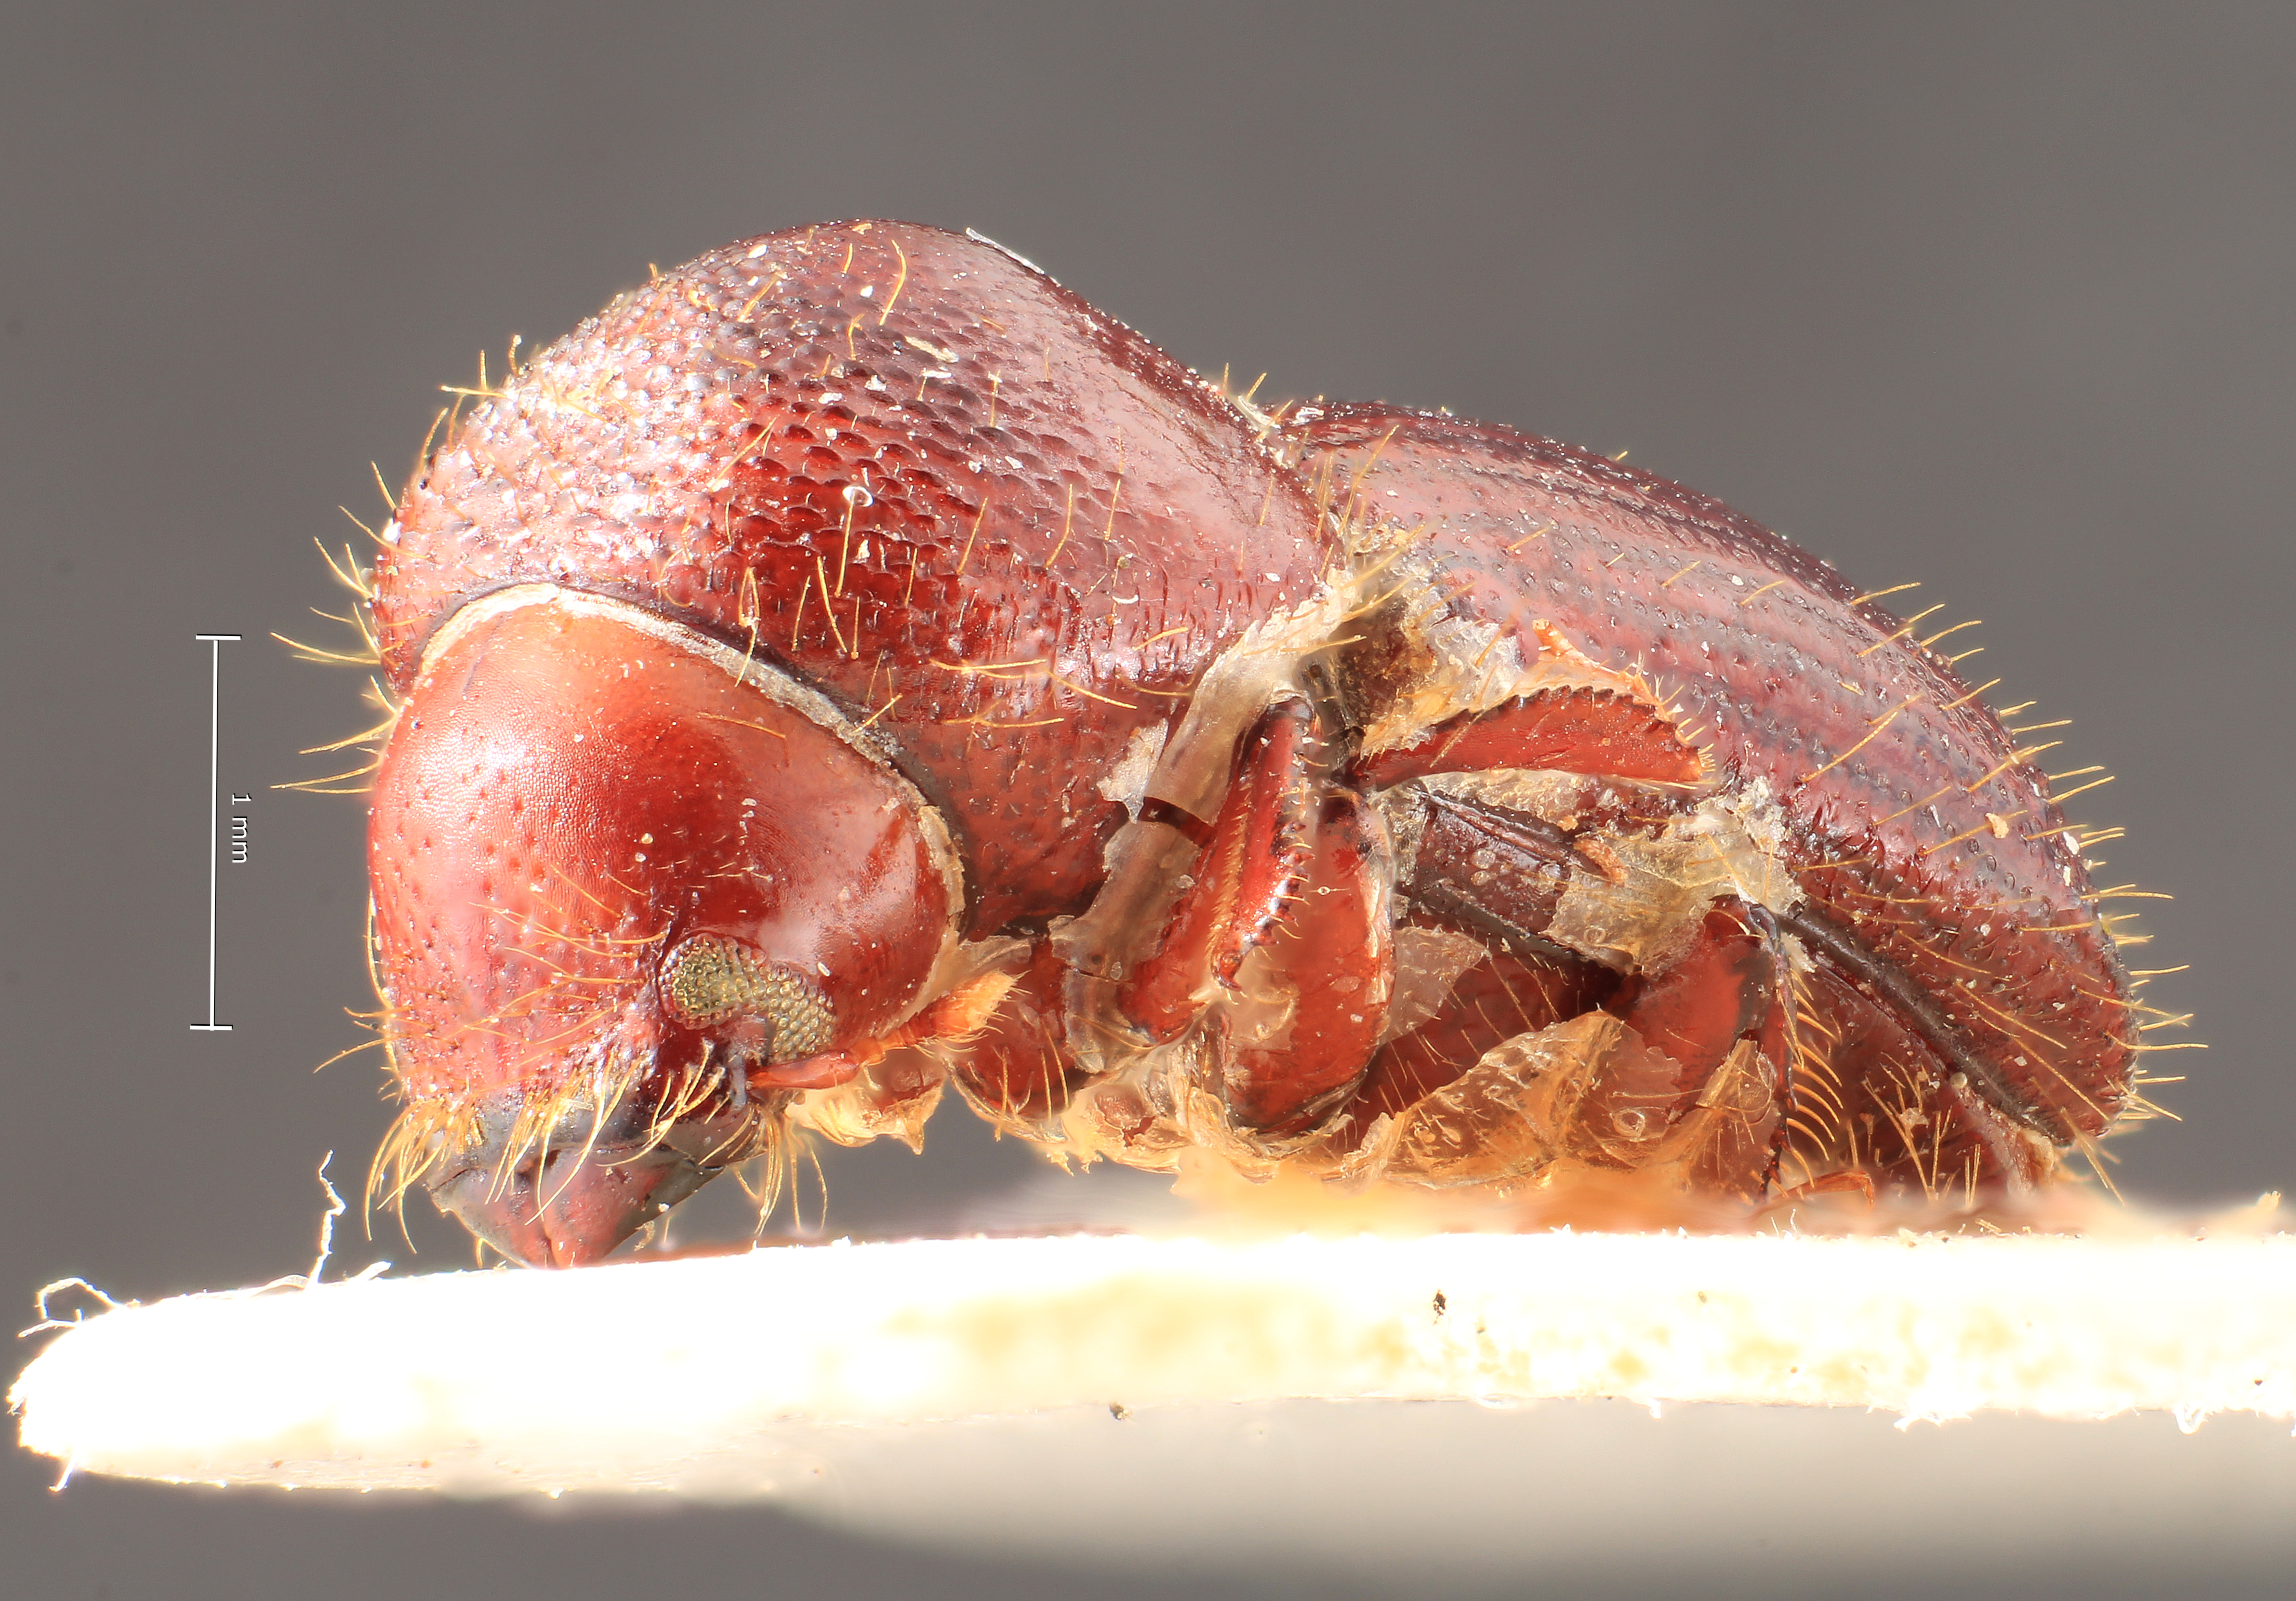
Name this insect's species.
Xyleborus siporanus
